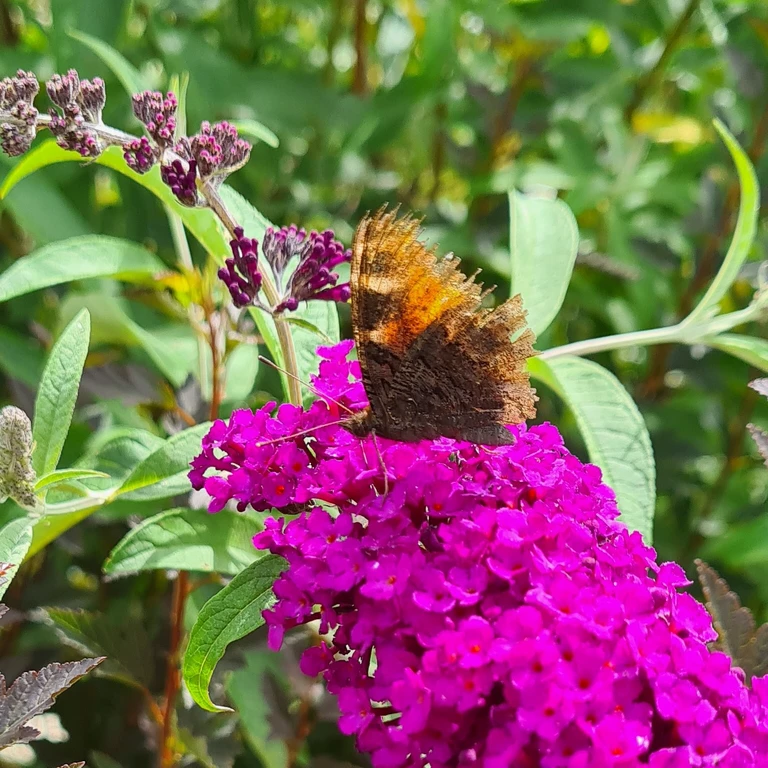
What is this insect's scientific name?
Aglais io
